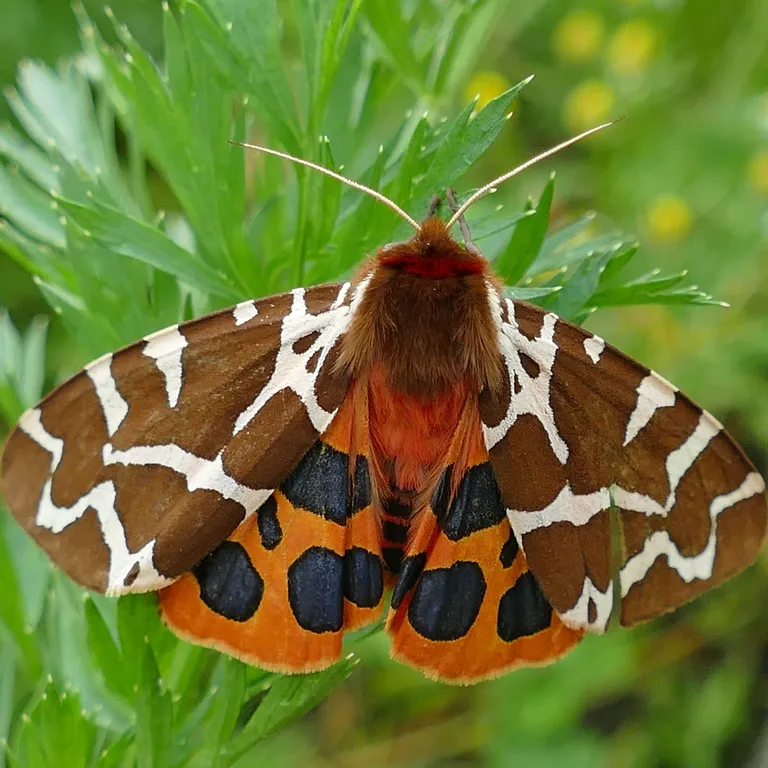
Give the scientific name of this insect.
Arctia caja
